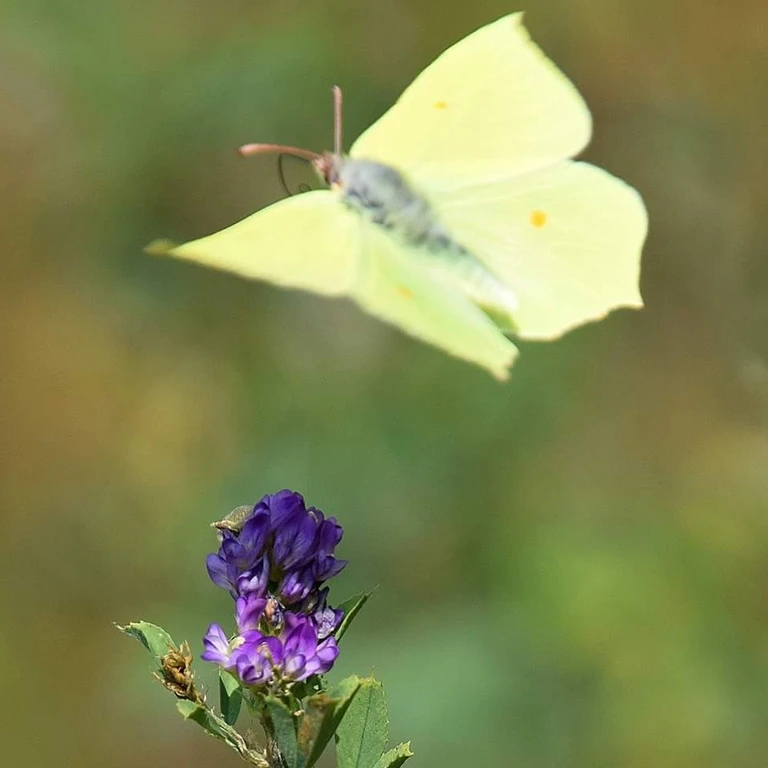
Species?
Gonepteryx rhamni
